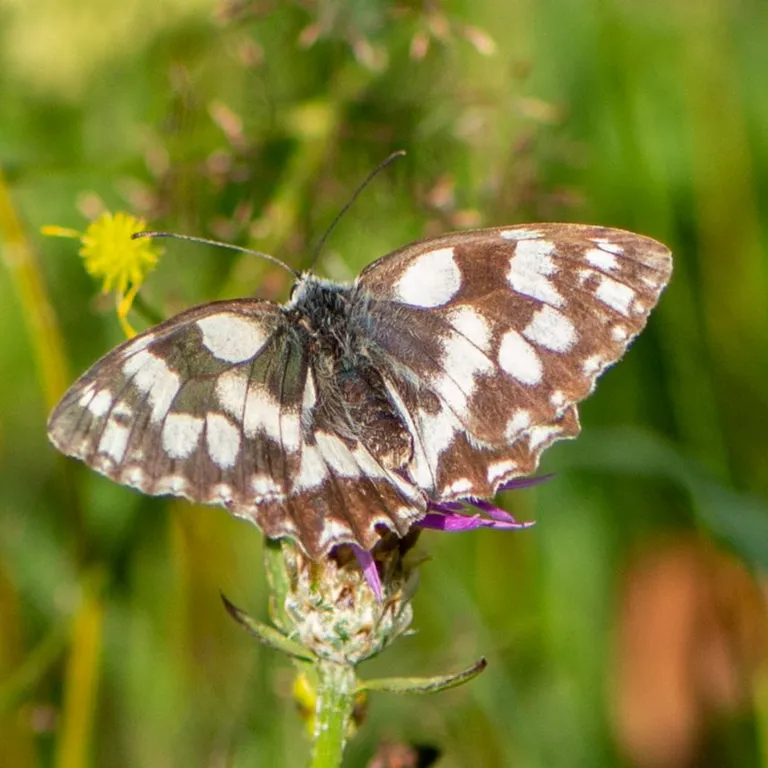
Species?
Melanargia galathea
